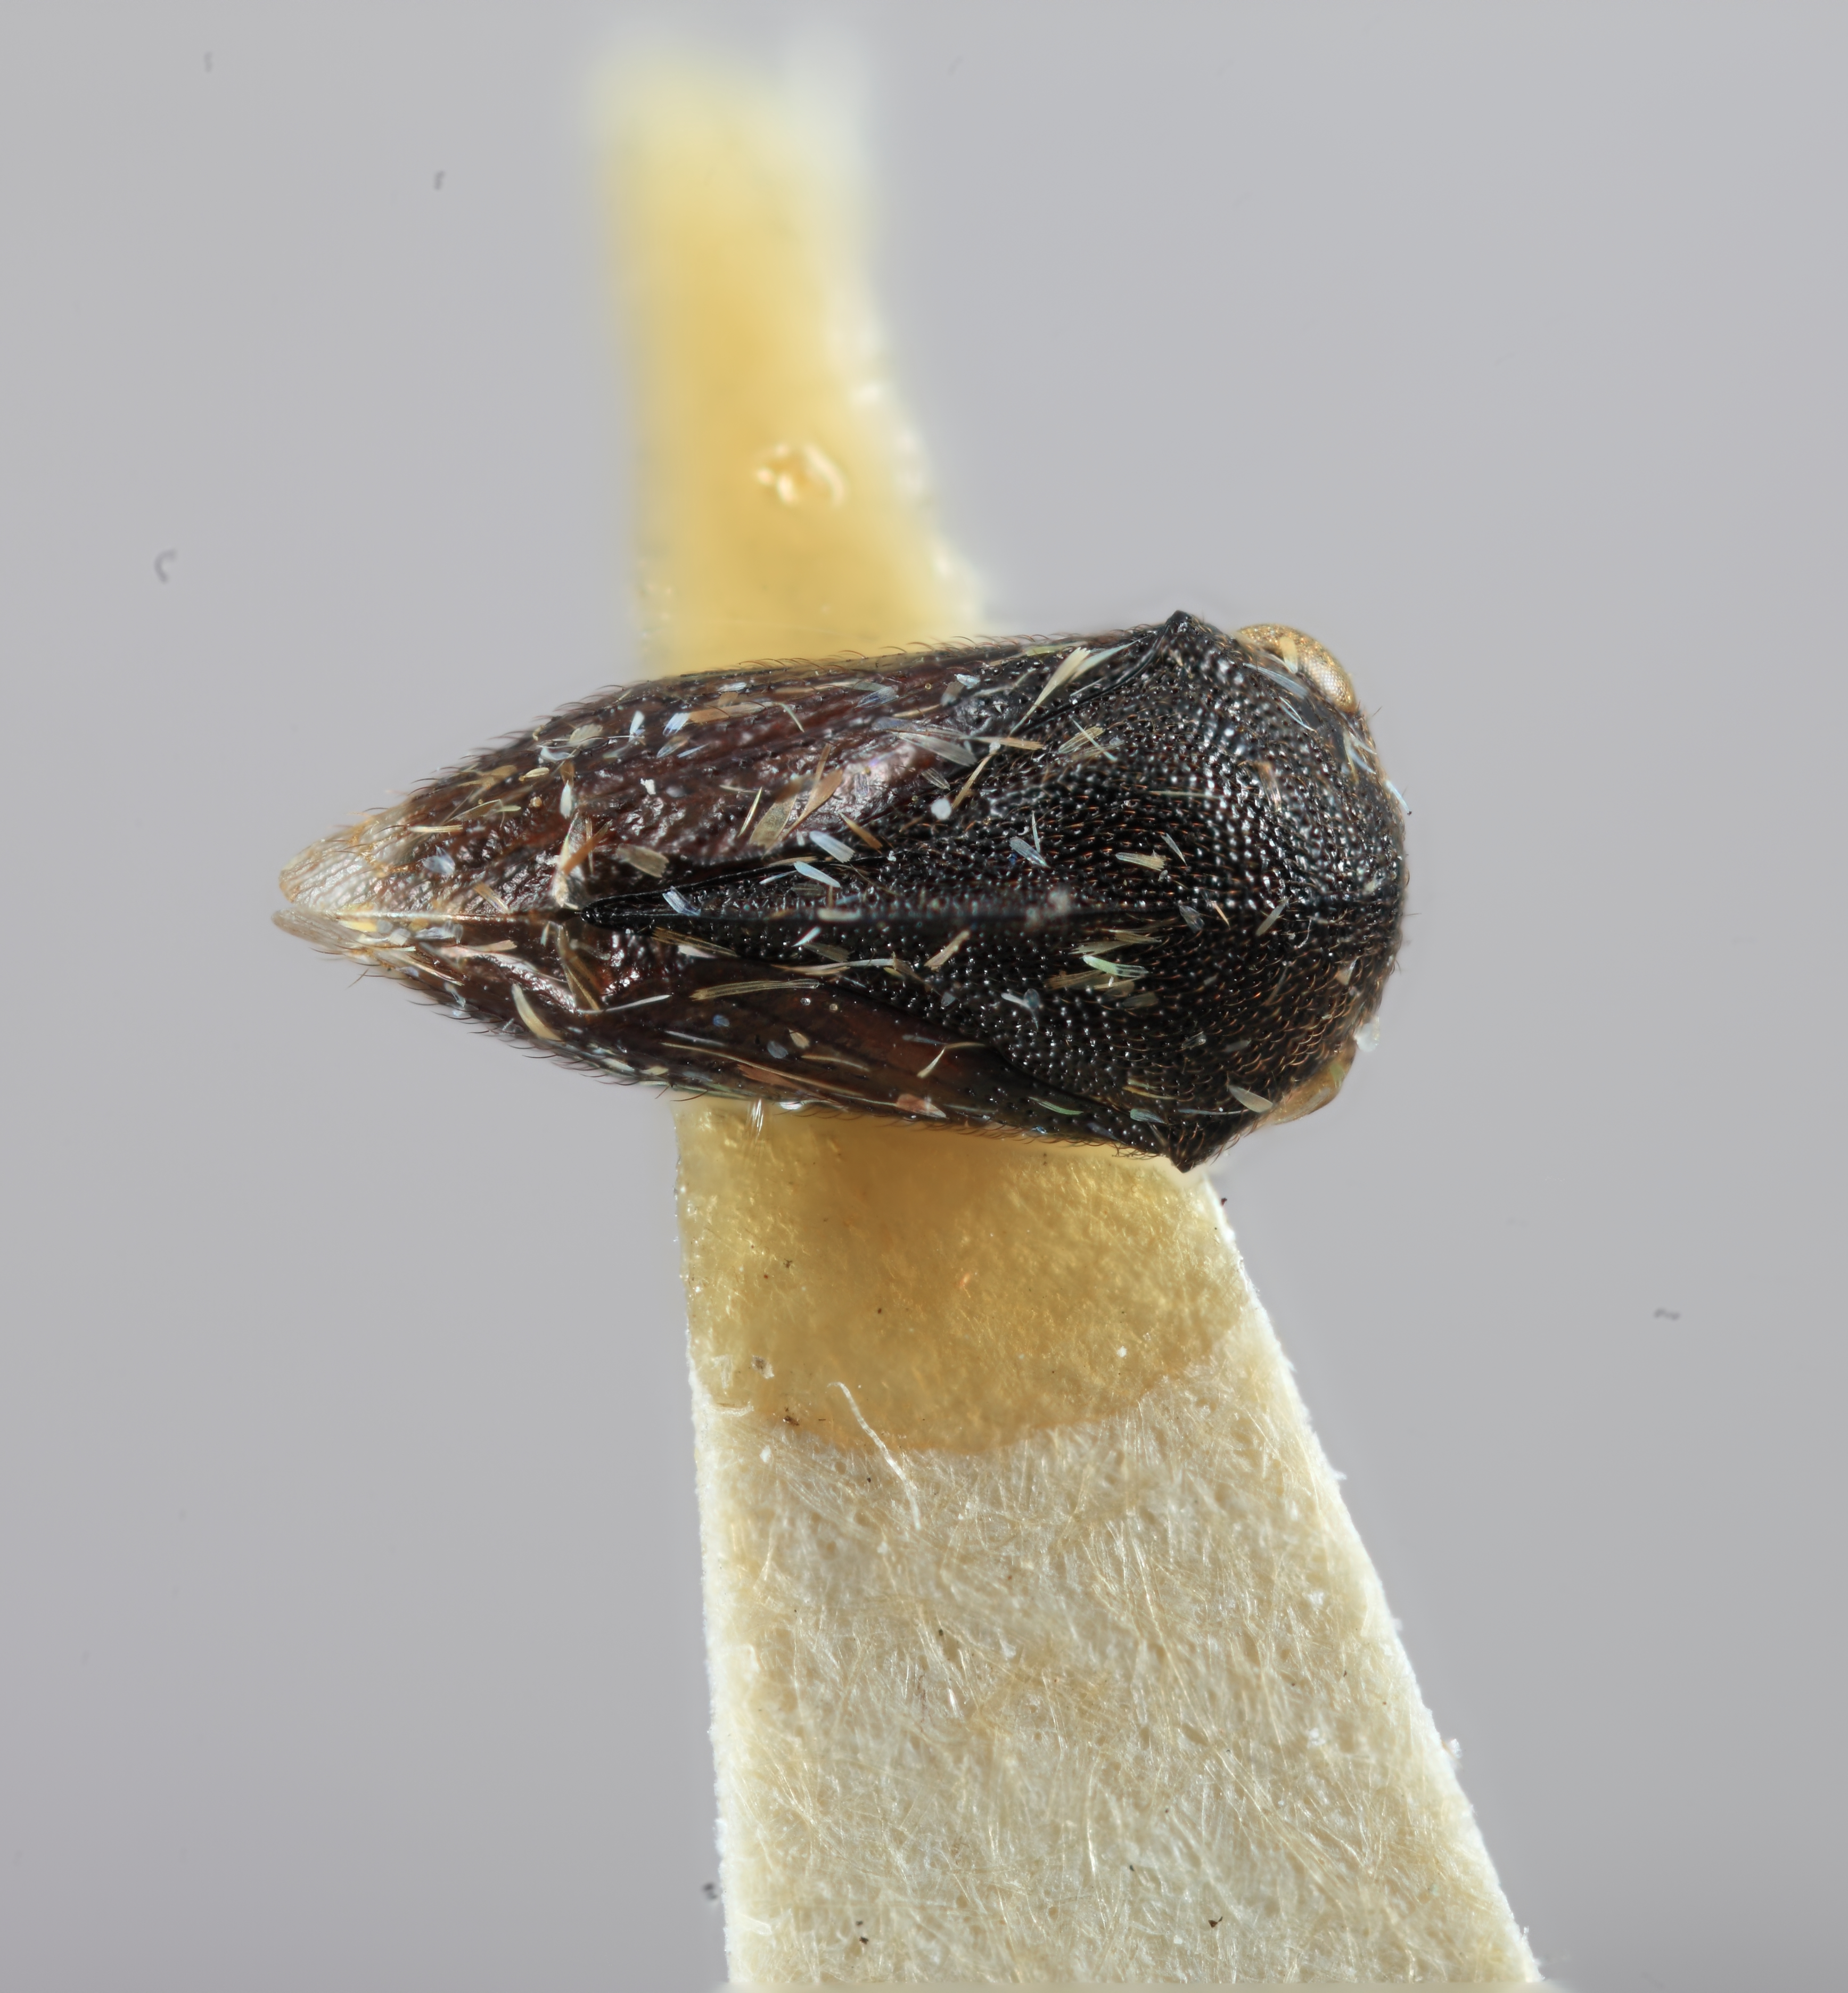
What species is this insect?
Cryptaspidia minuta
